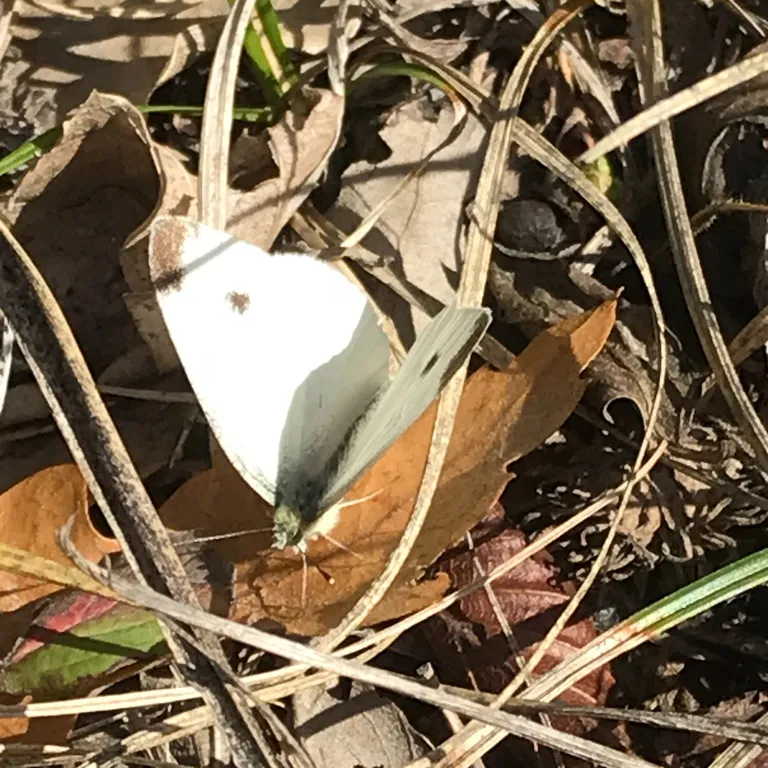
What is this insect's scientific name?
Pieris rapae
